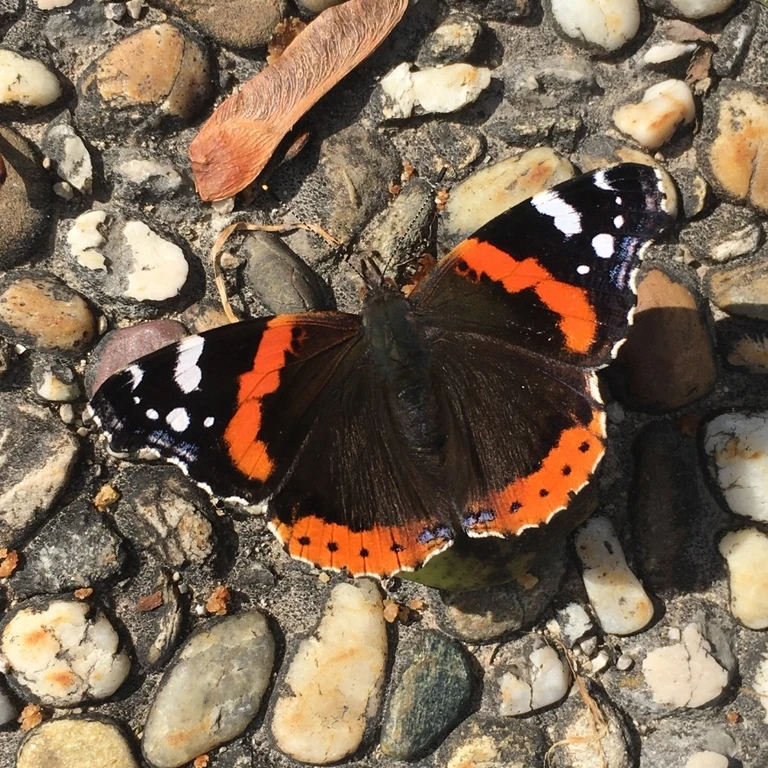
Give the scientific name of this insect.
Vanessa atalanta
